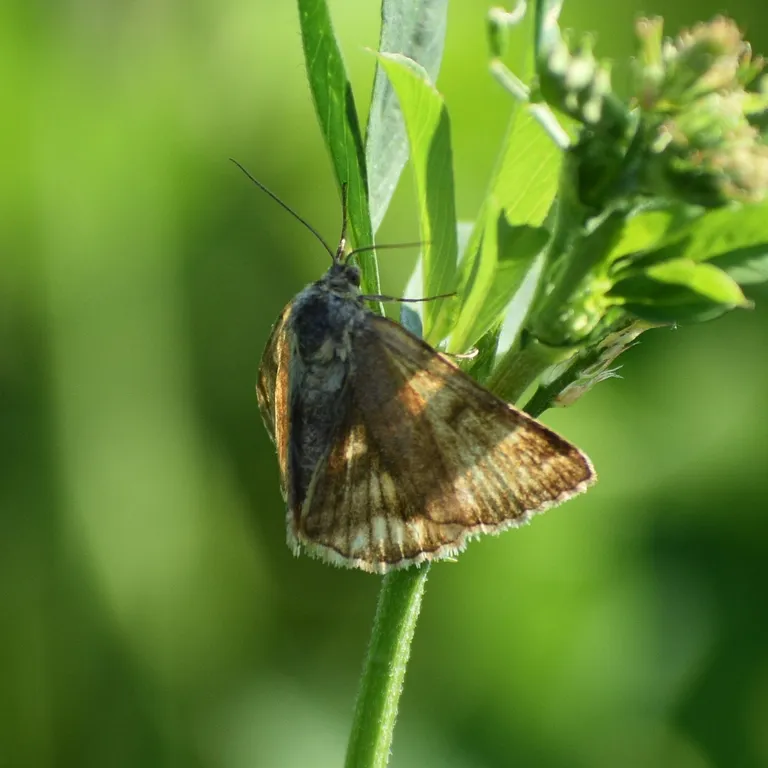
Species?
Euclidia glyphica
